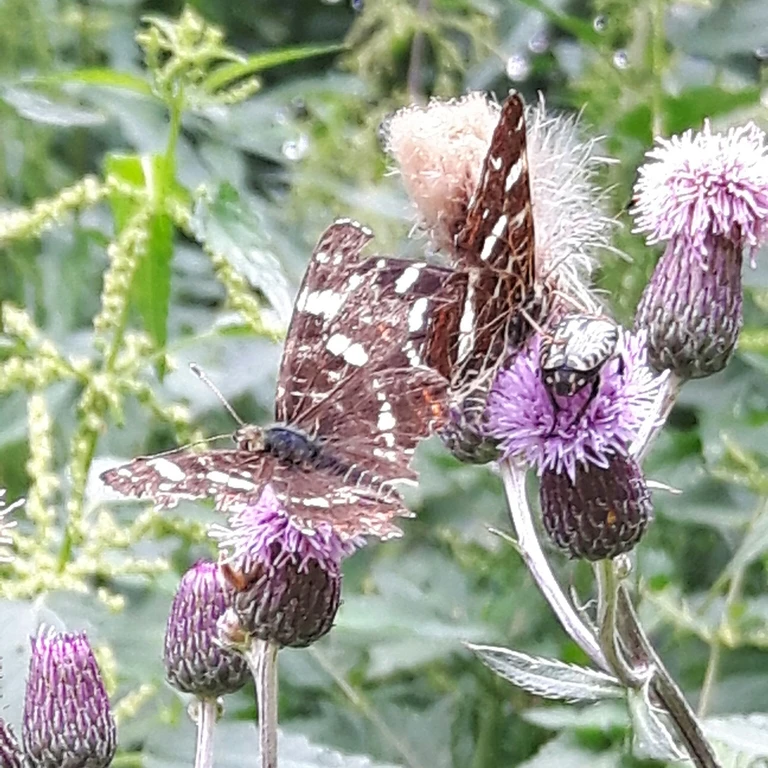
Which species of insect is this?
Araschnia levana
